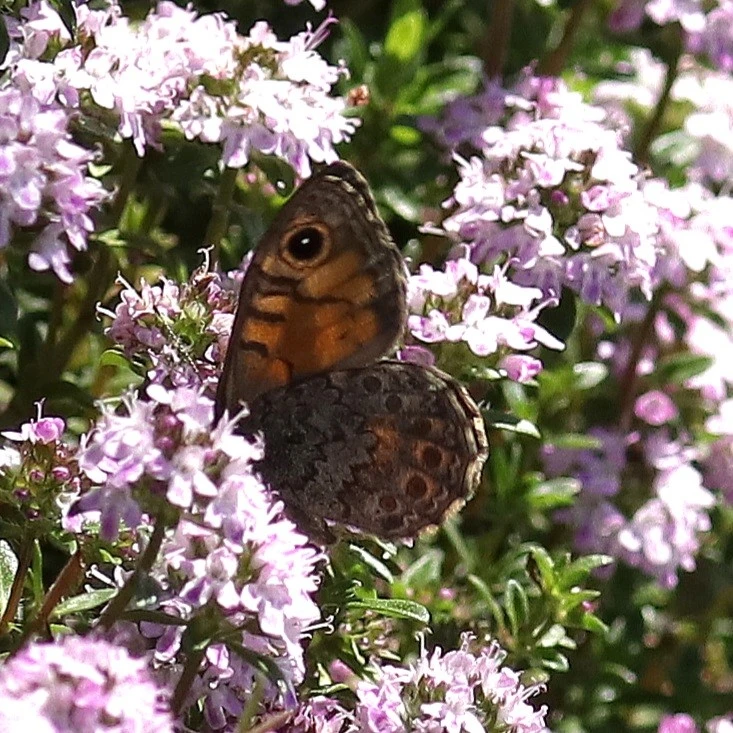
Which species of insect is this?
Lasiommata megera (also Pararge megera)
